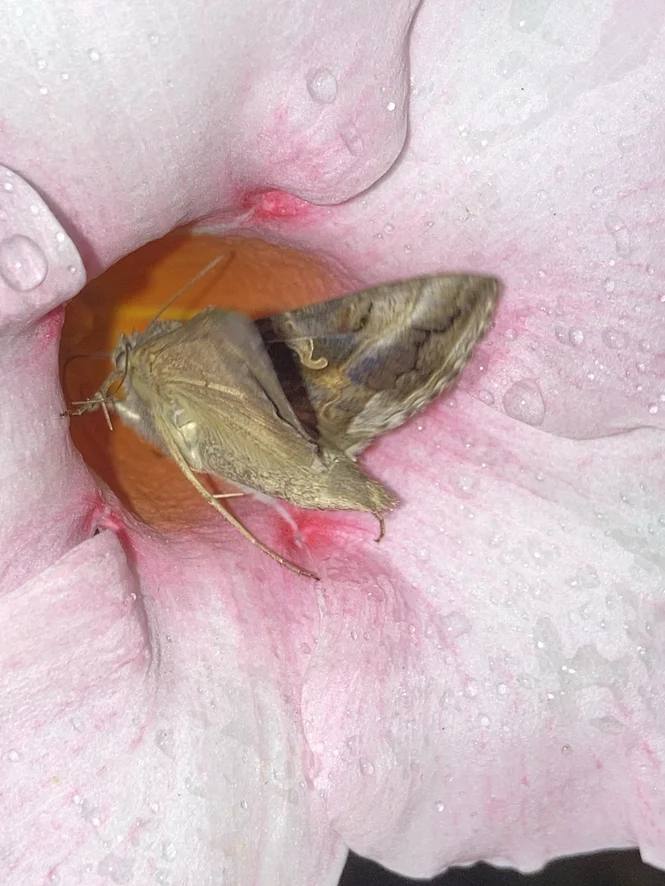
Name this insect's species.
Autographa gamma
